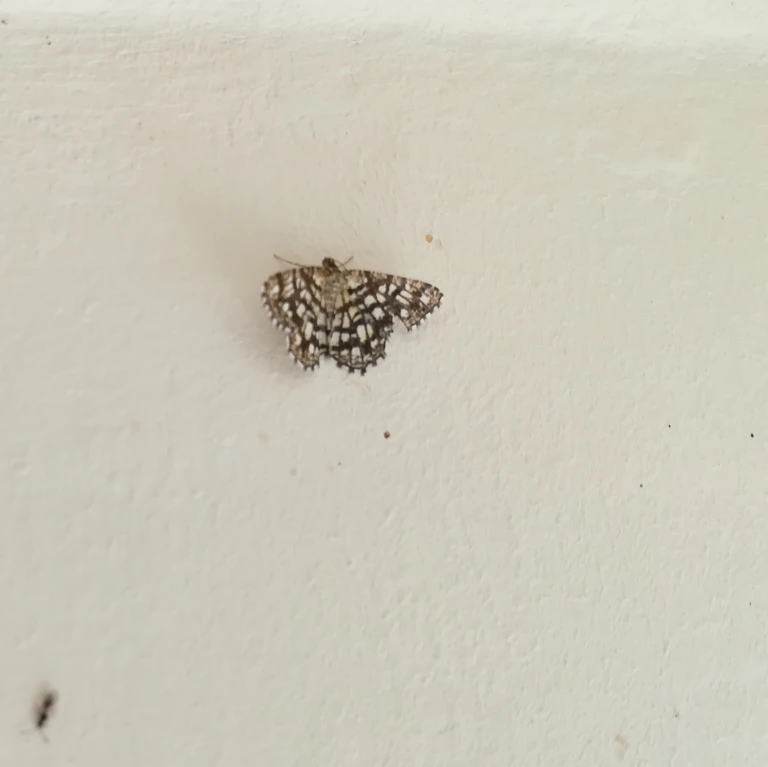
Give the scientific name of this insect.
Chiasmia clathrata
